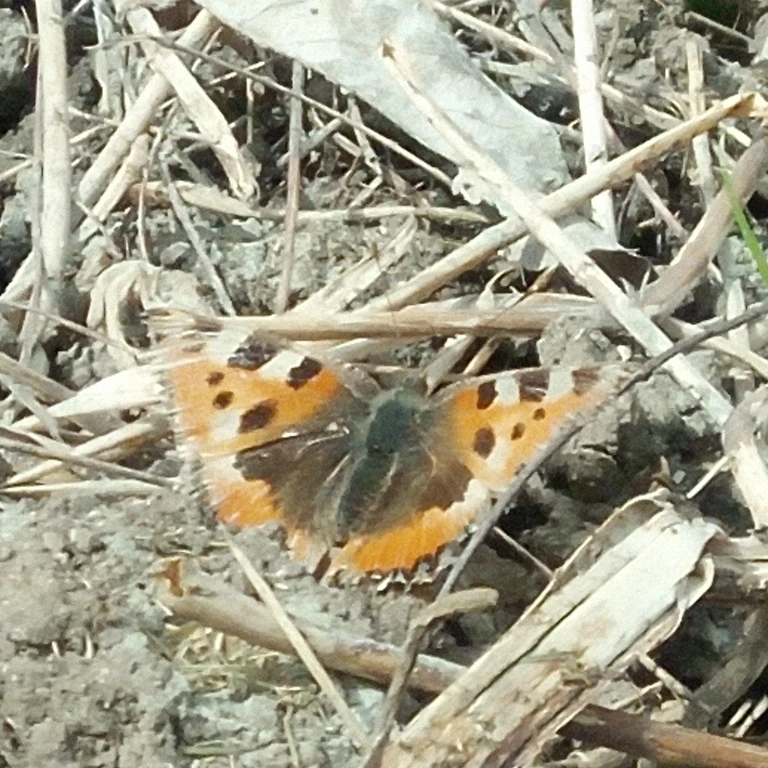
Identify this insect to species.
Aglais urticae
